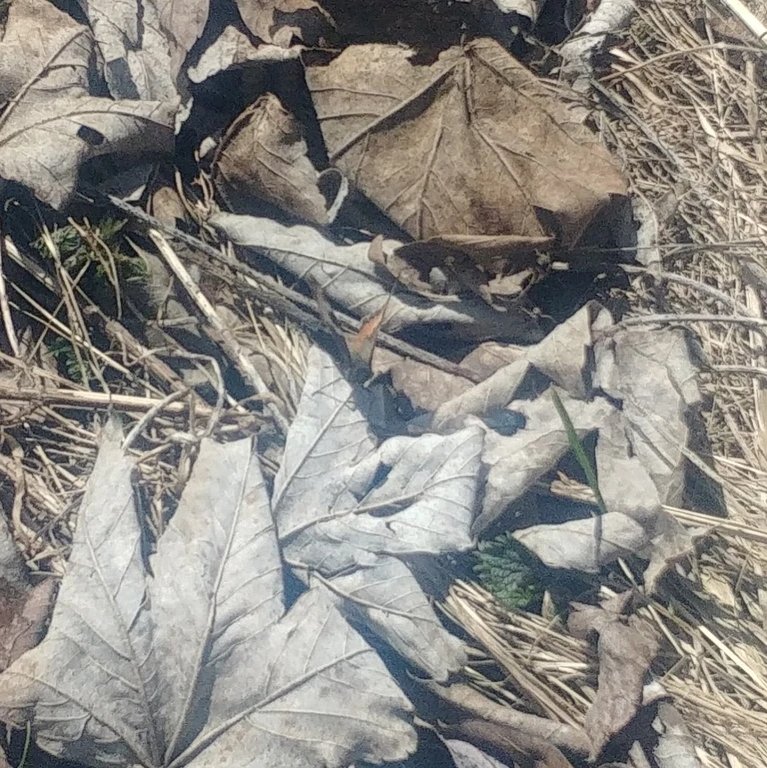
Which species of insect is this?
Aglais urticae
